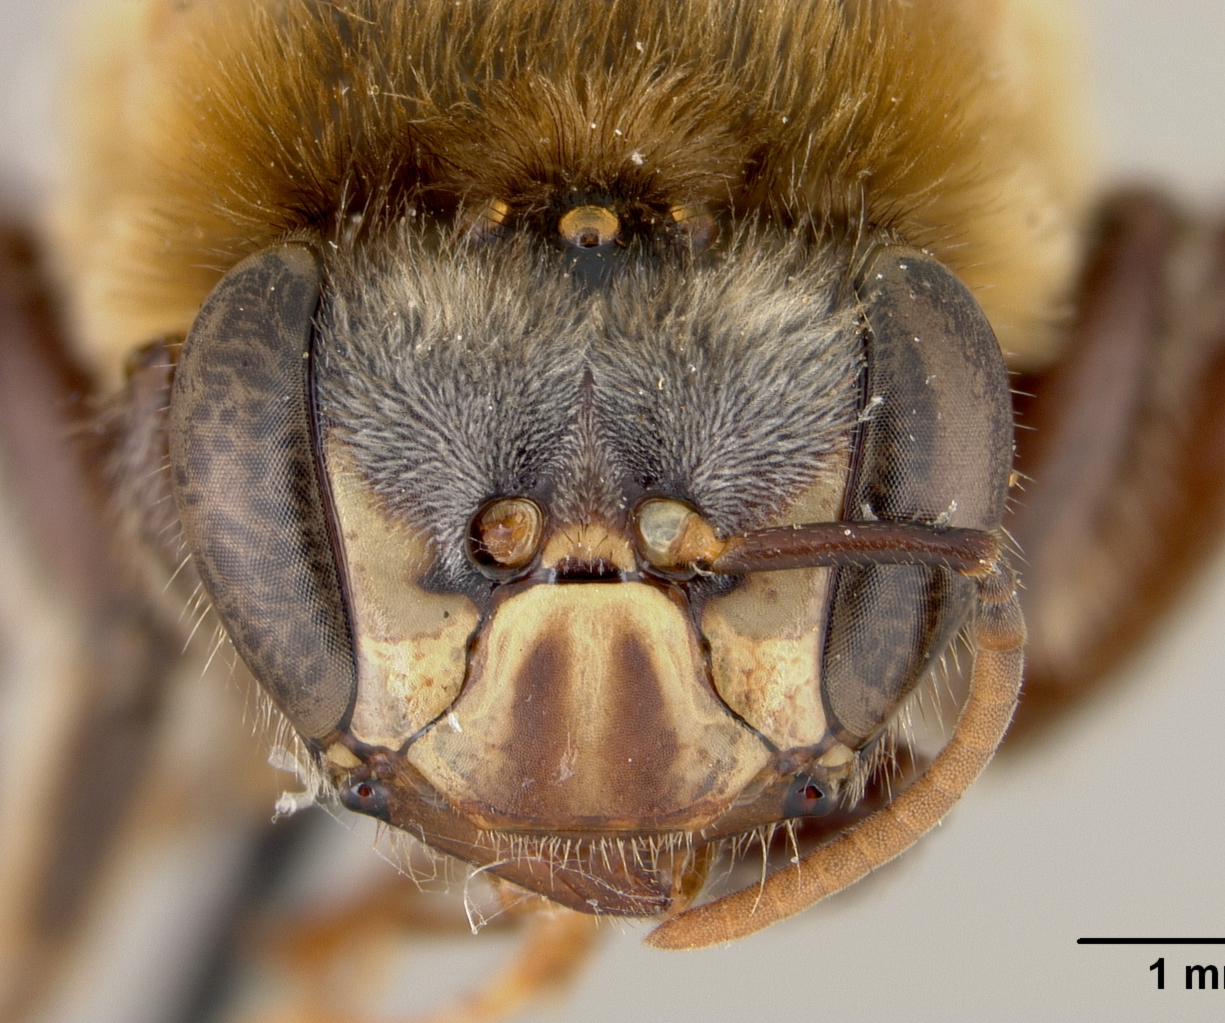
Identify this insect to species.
Melipona schausi
